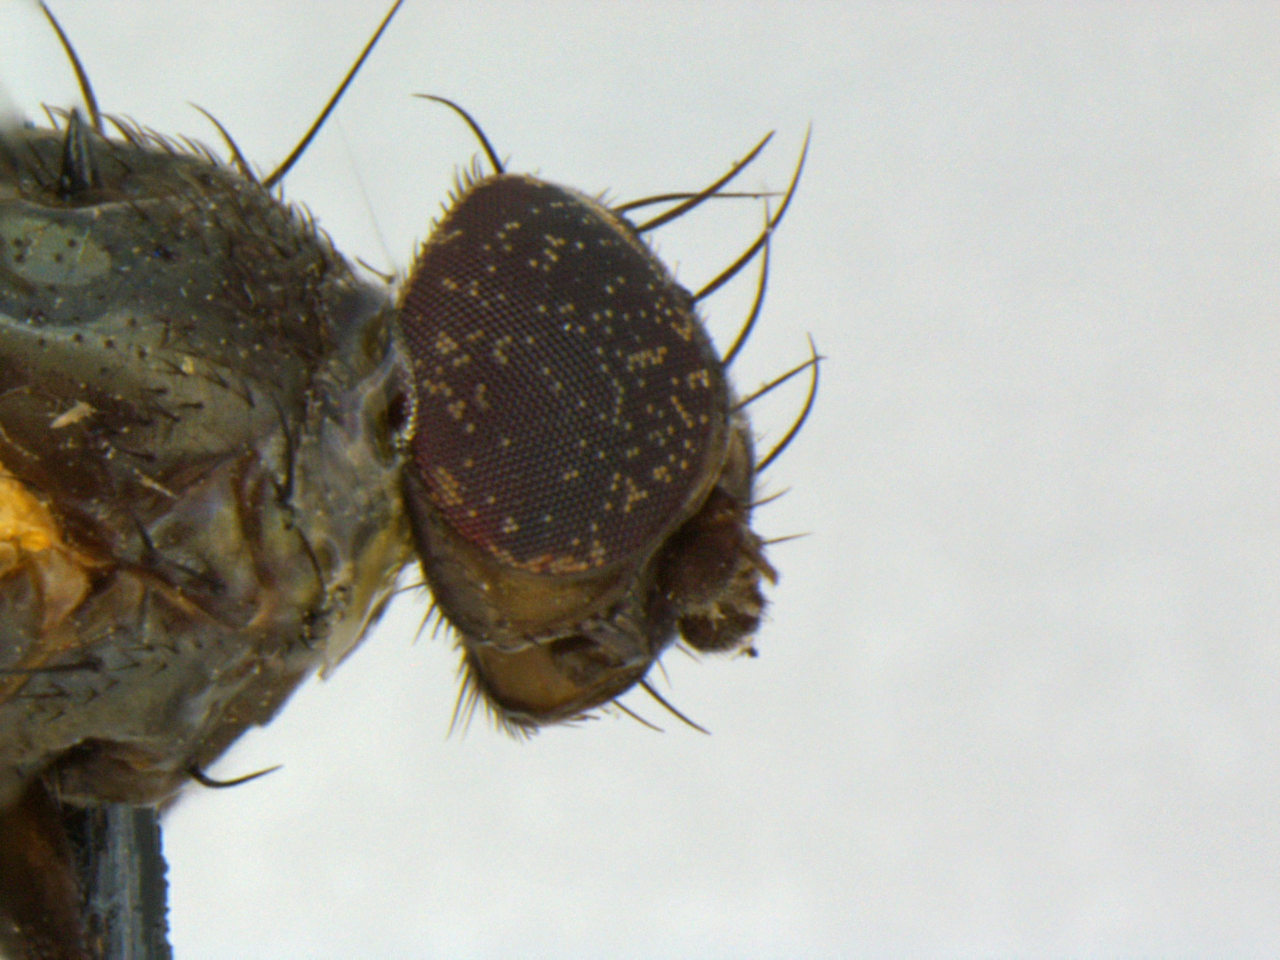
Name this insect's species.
Agromyza schmidti
